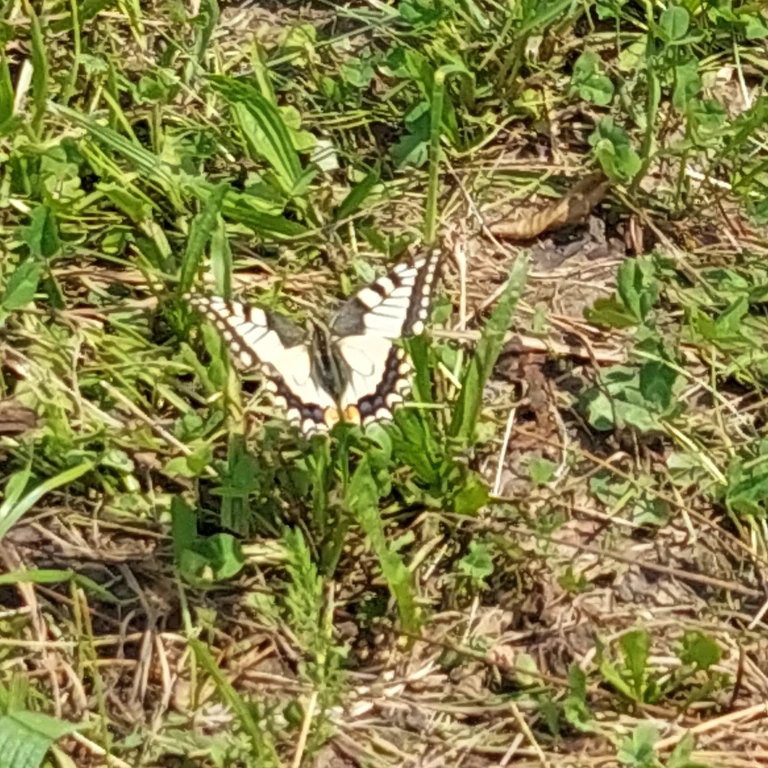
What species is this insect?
Papilio machaon
